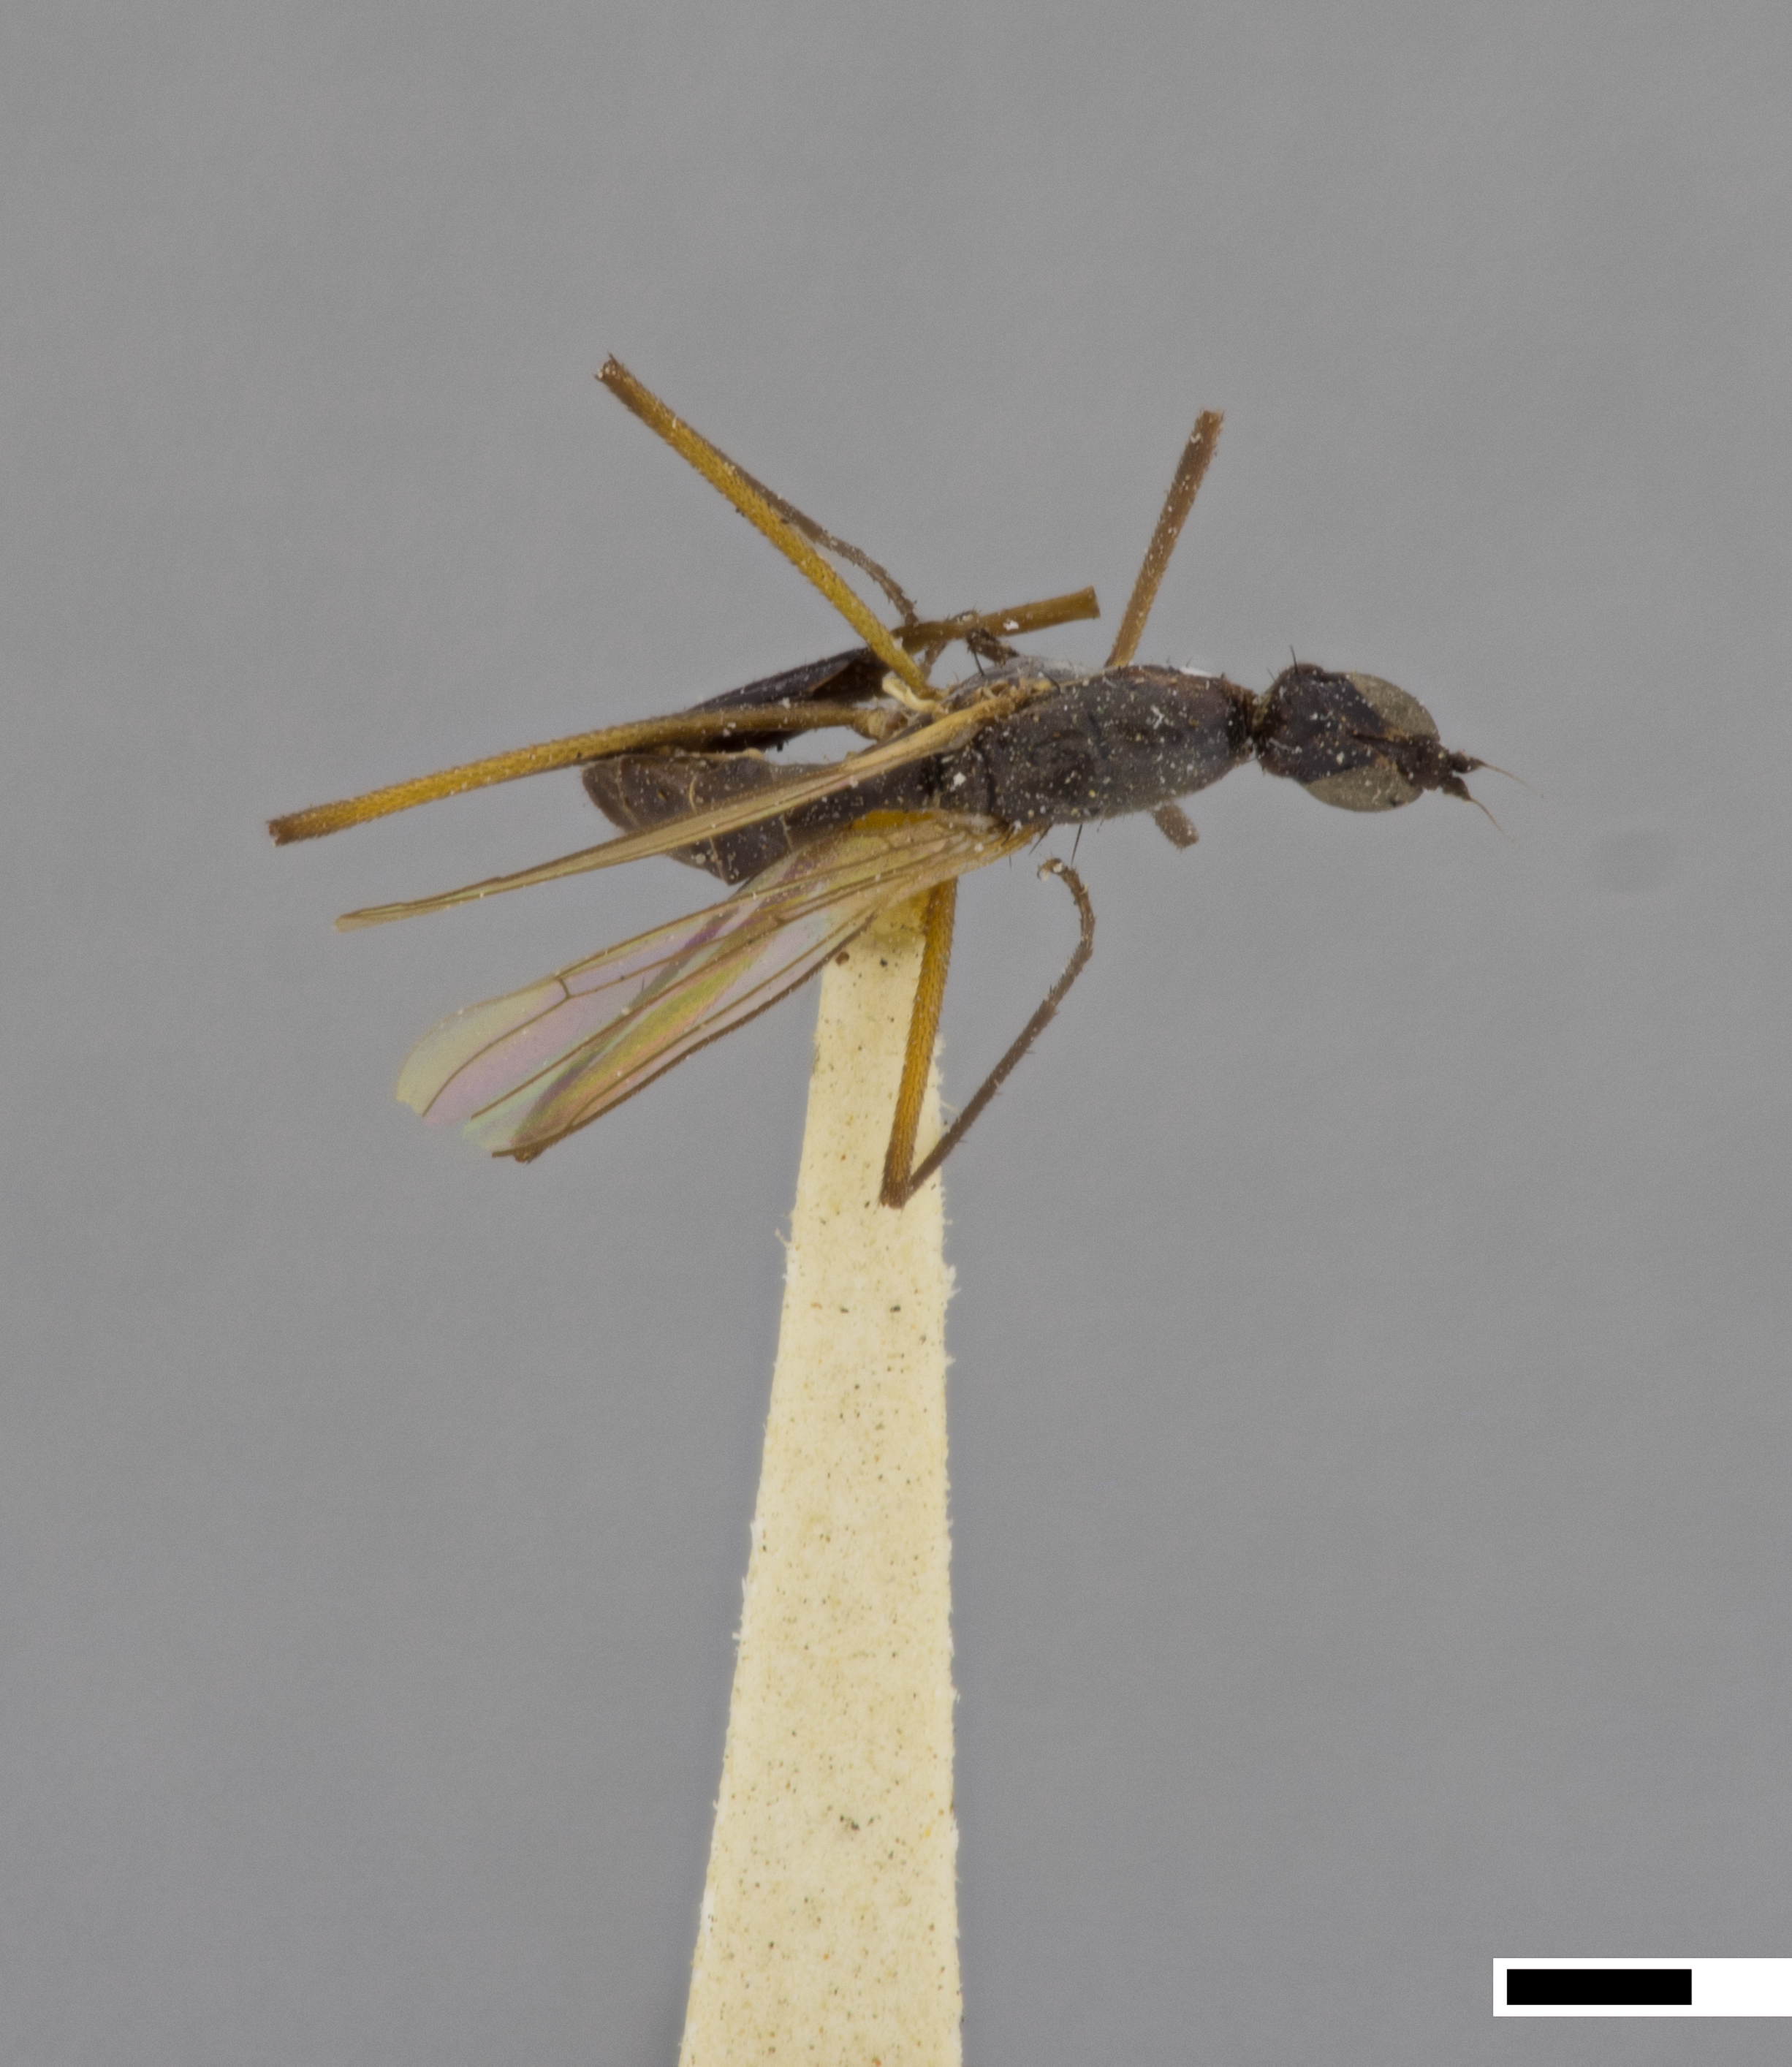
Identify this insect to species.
Micropeza atra
